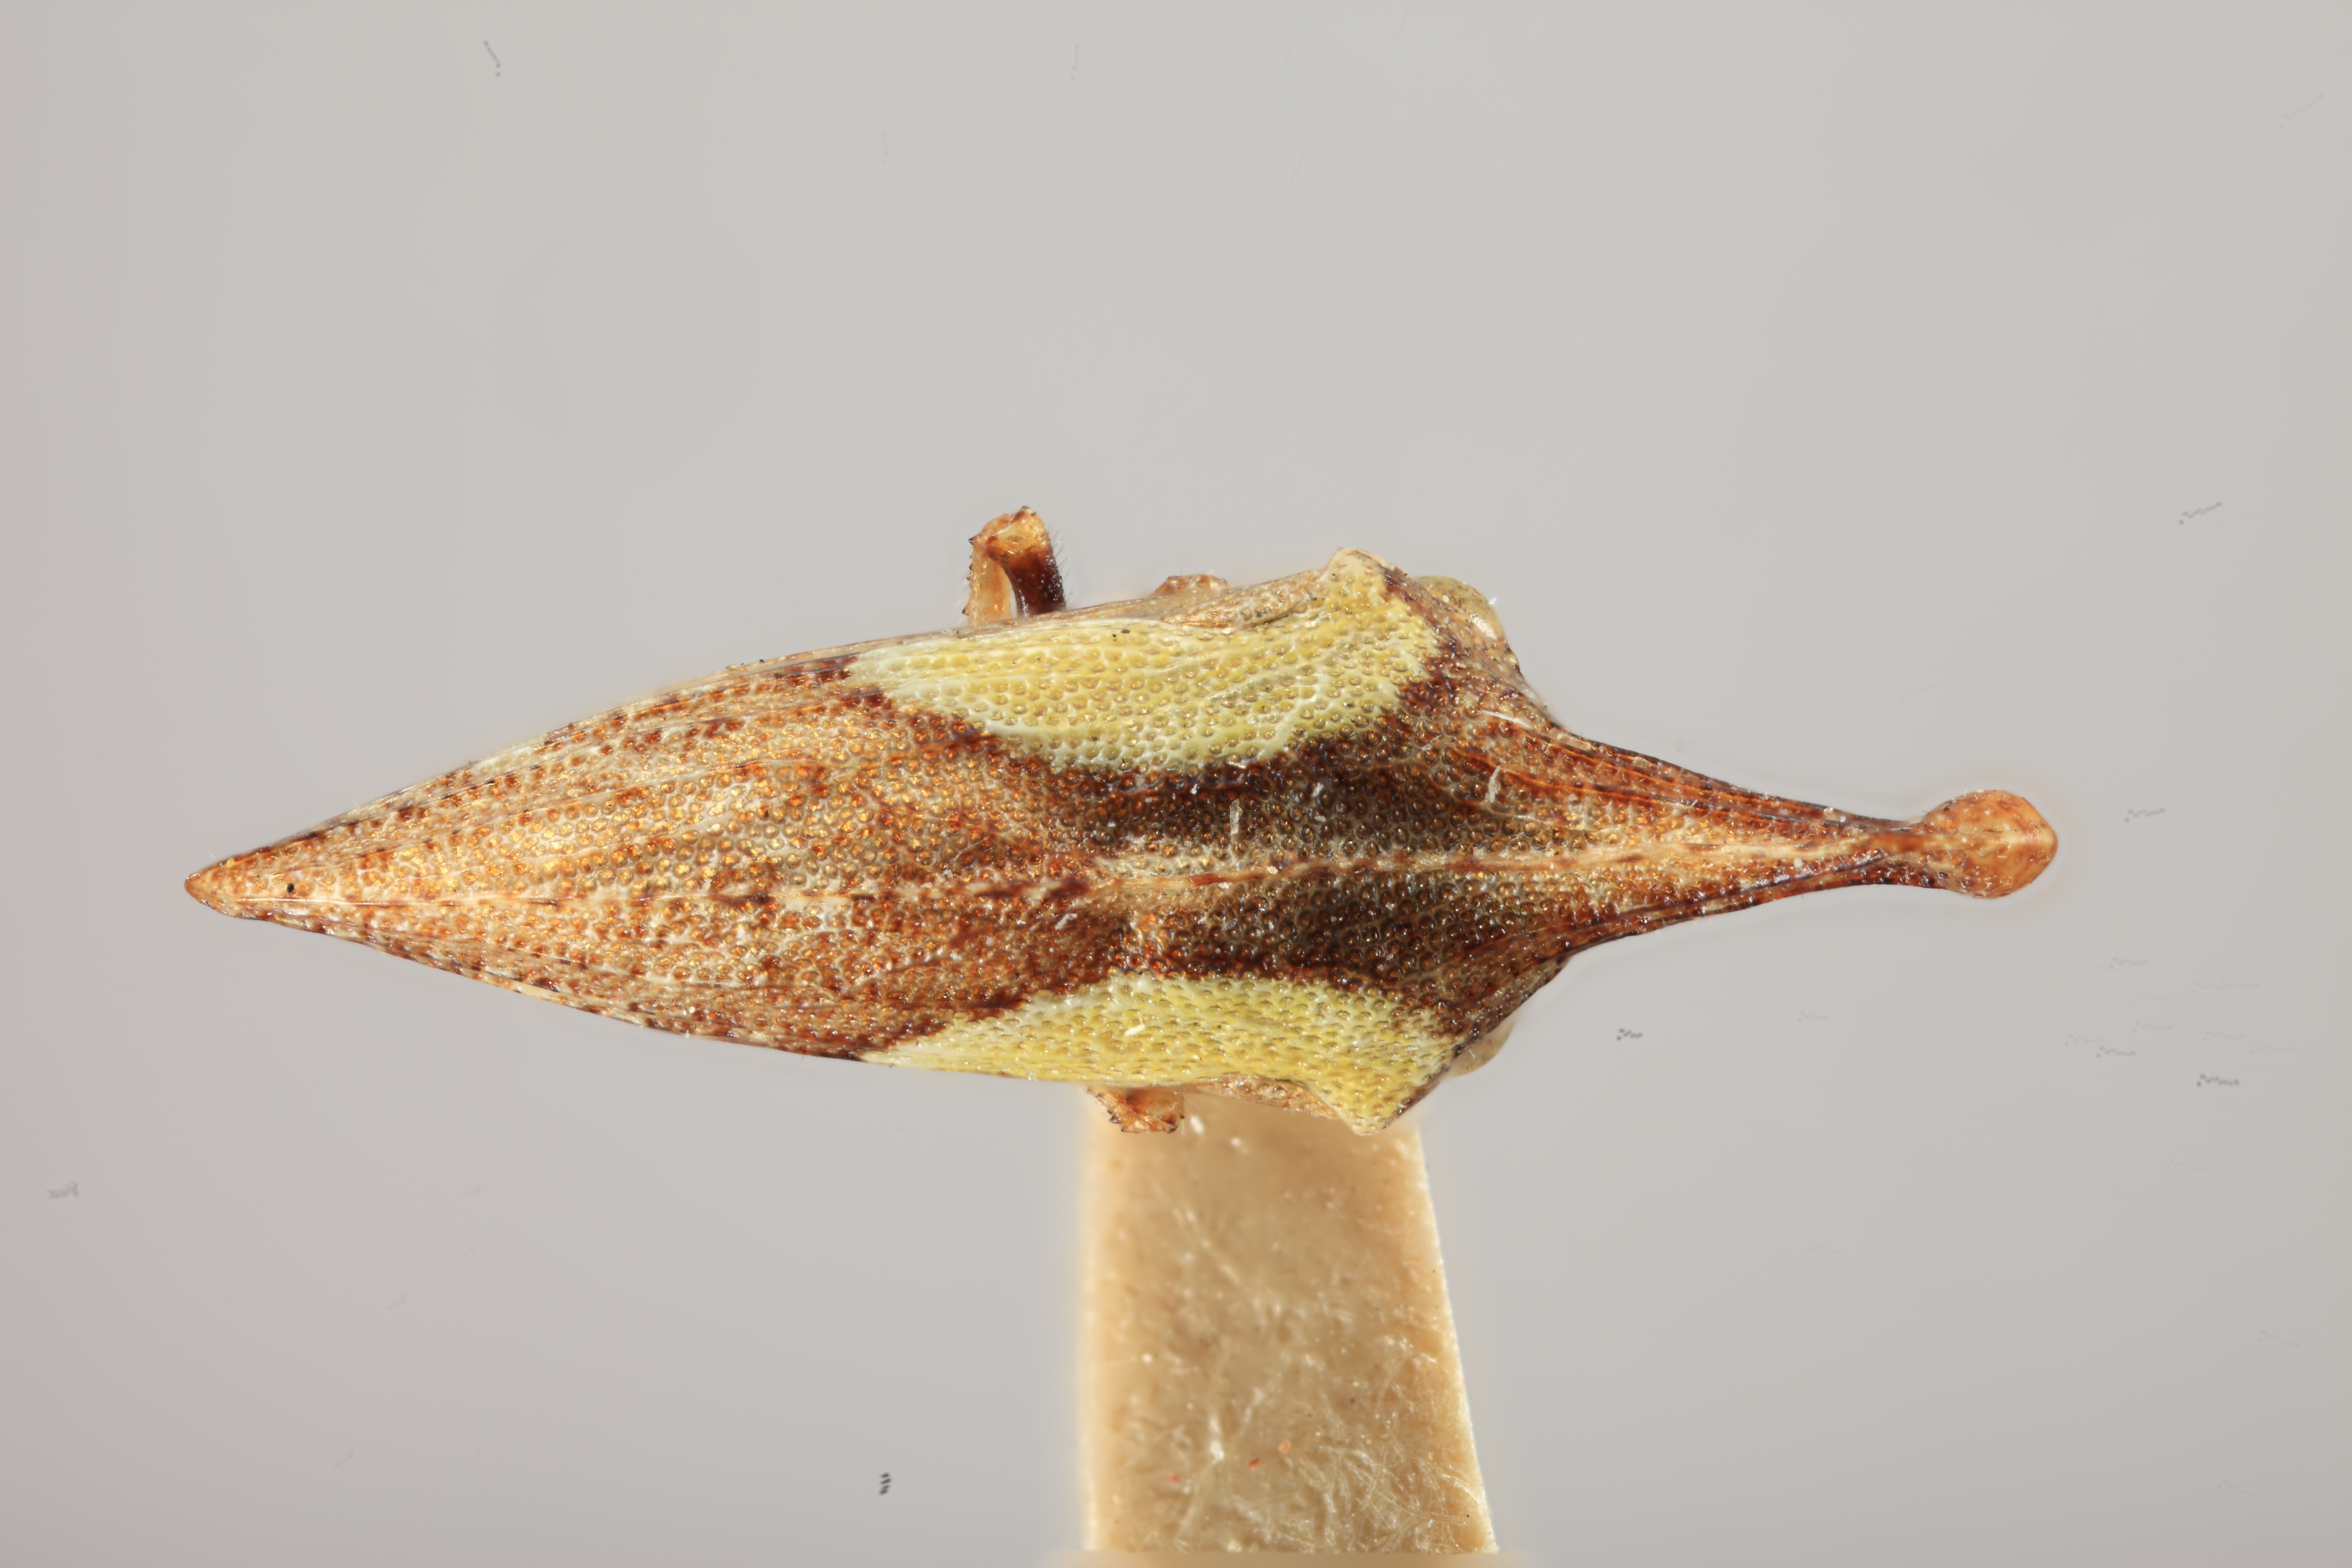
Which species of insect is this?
Bryantopsis ensiger
